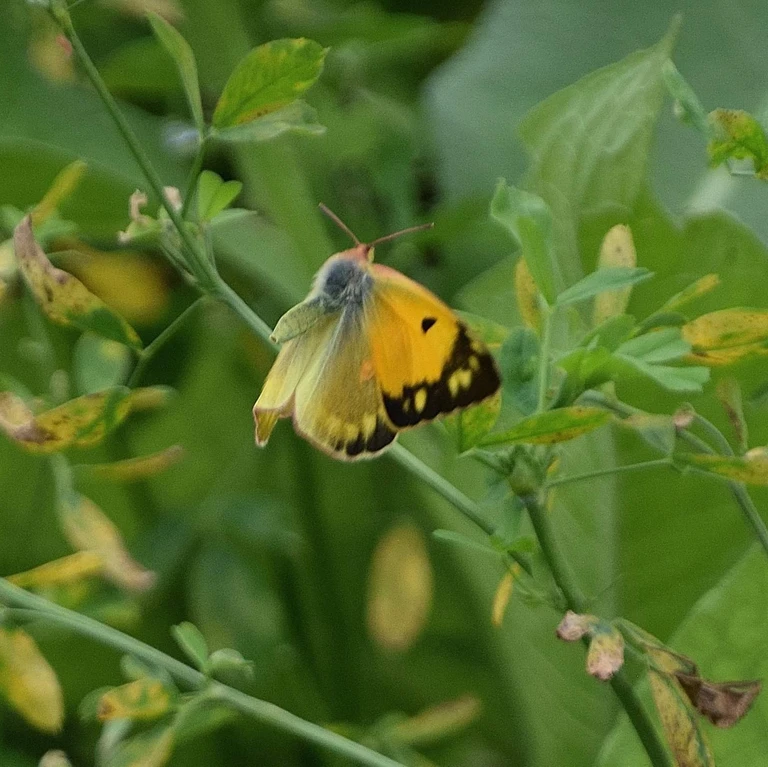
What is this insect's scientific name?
Colias croceus
